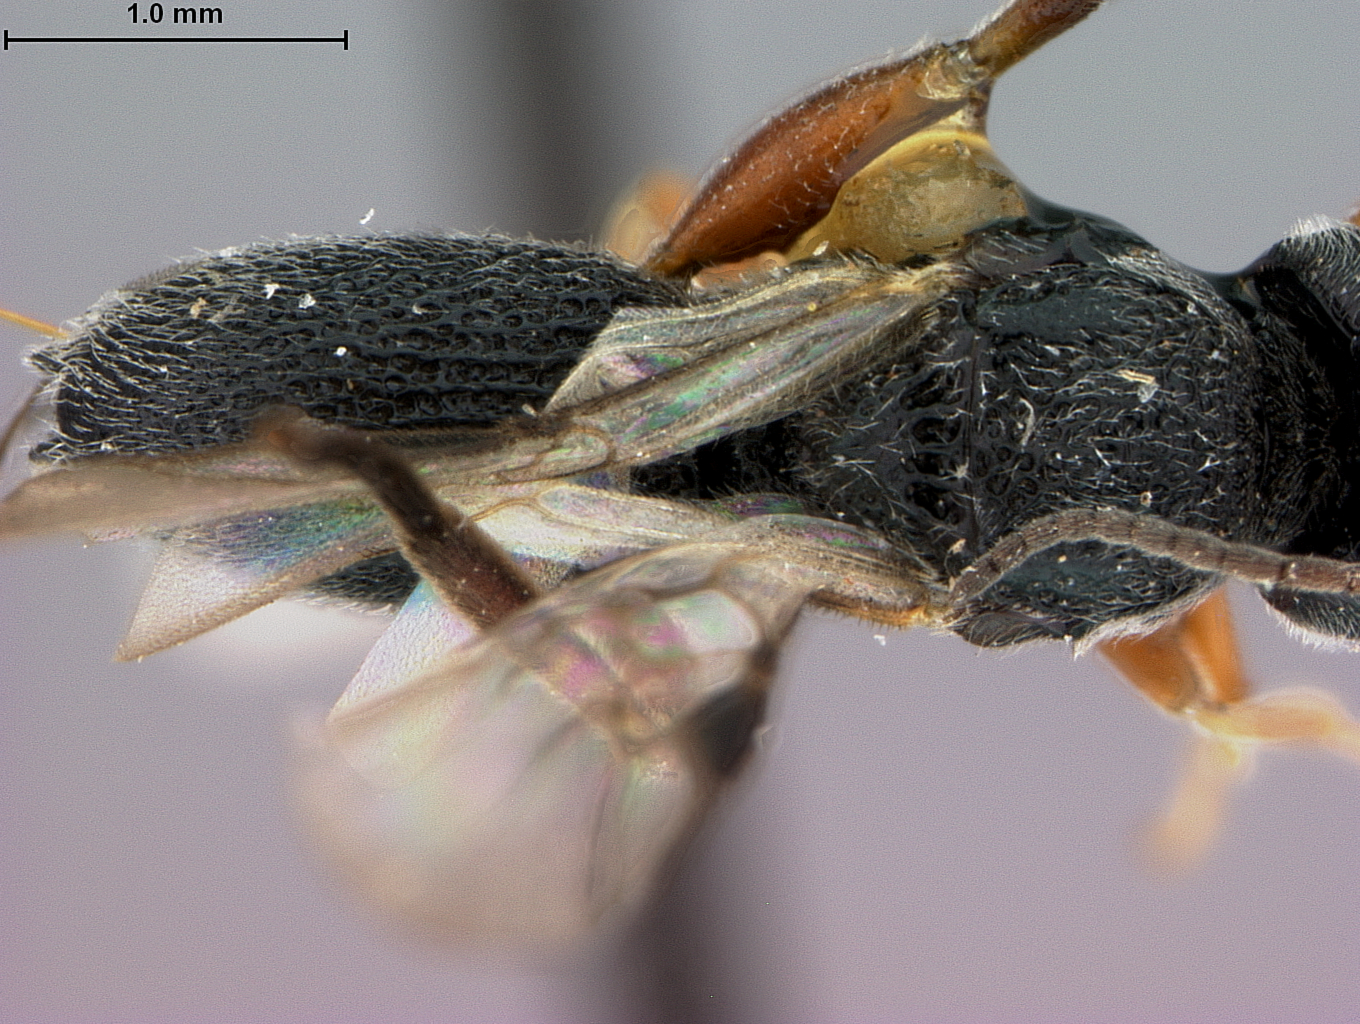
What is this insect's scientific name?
Urosigalphus panamalensis
